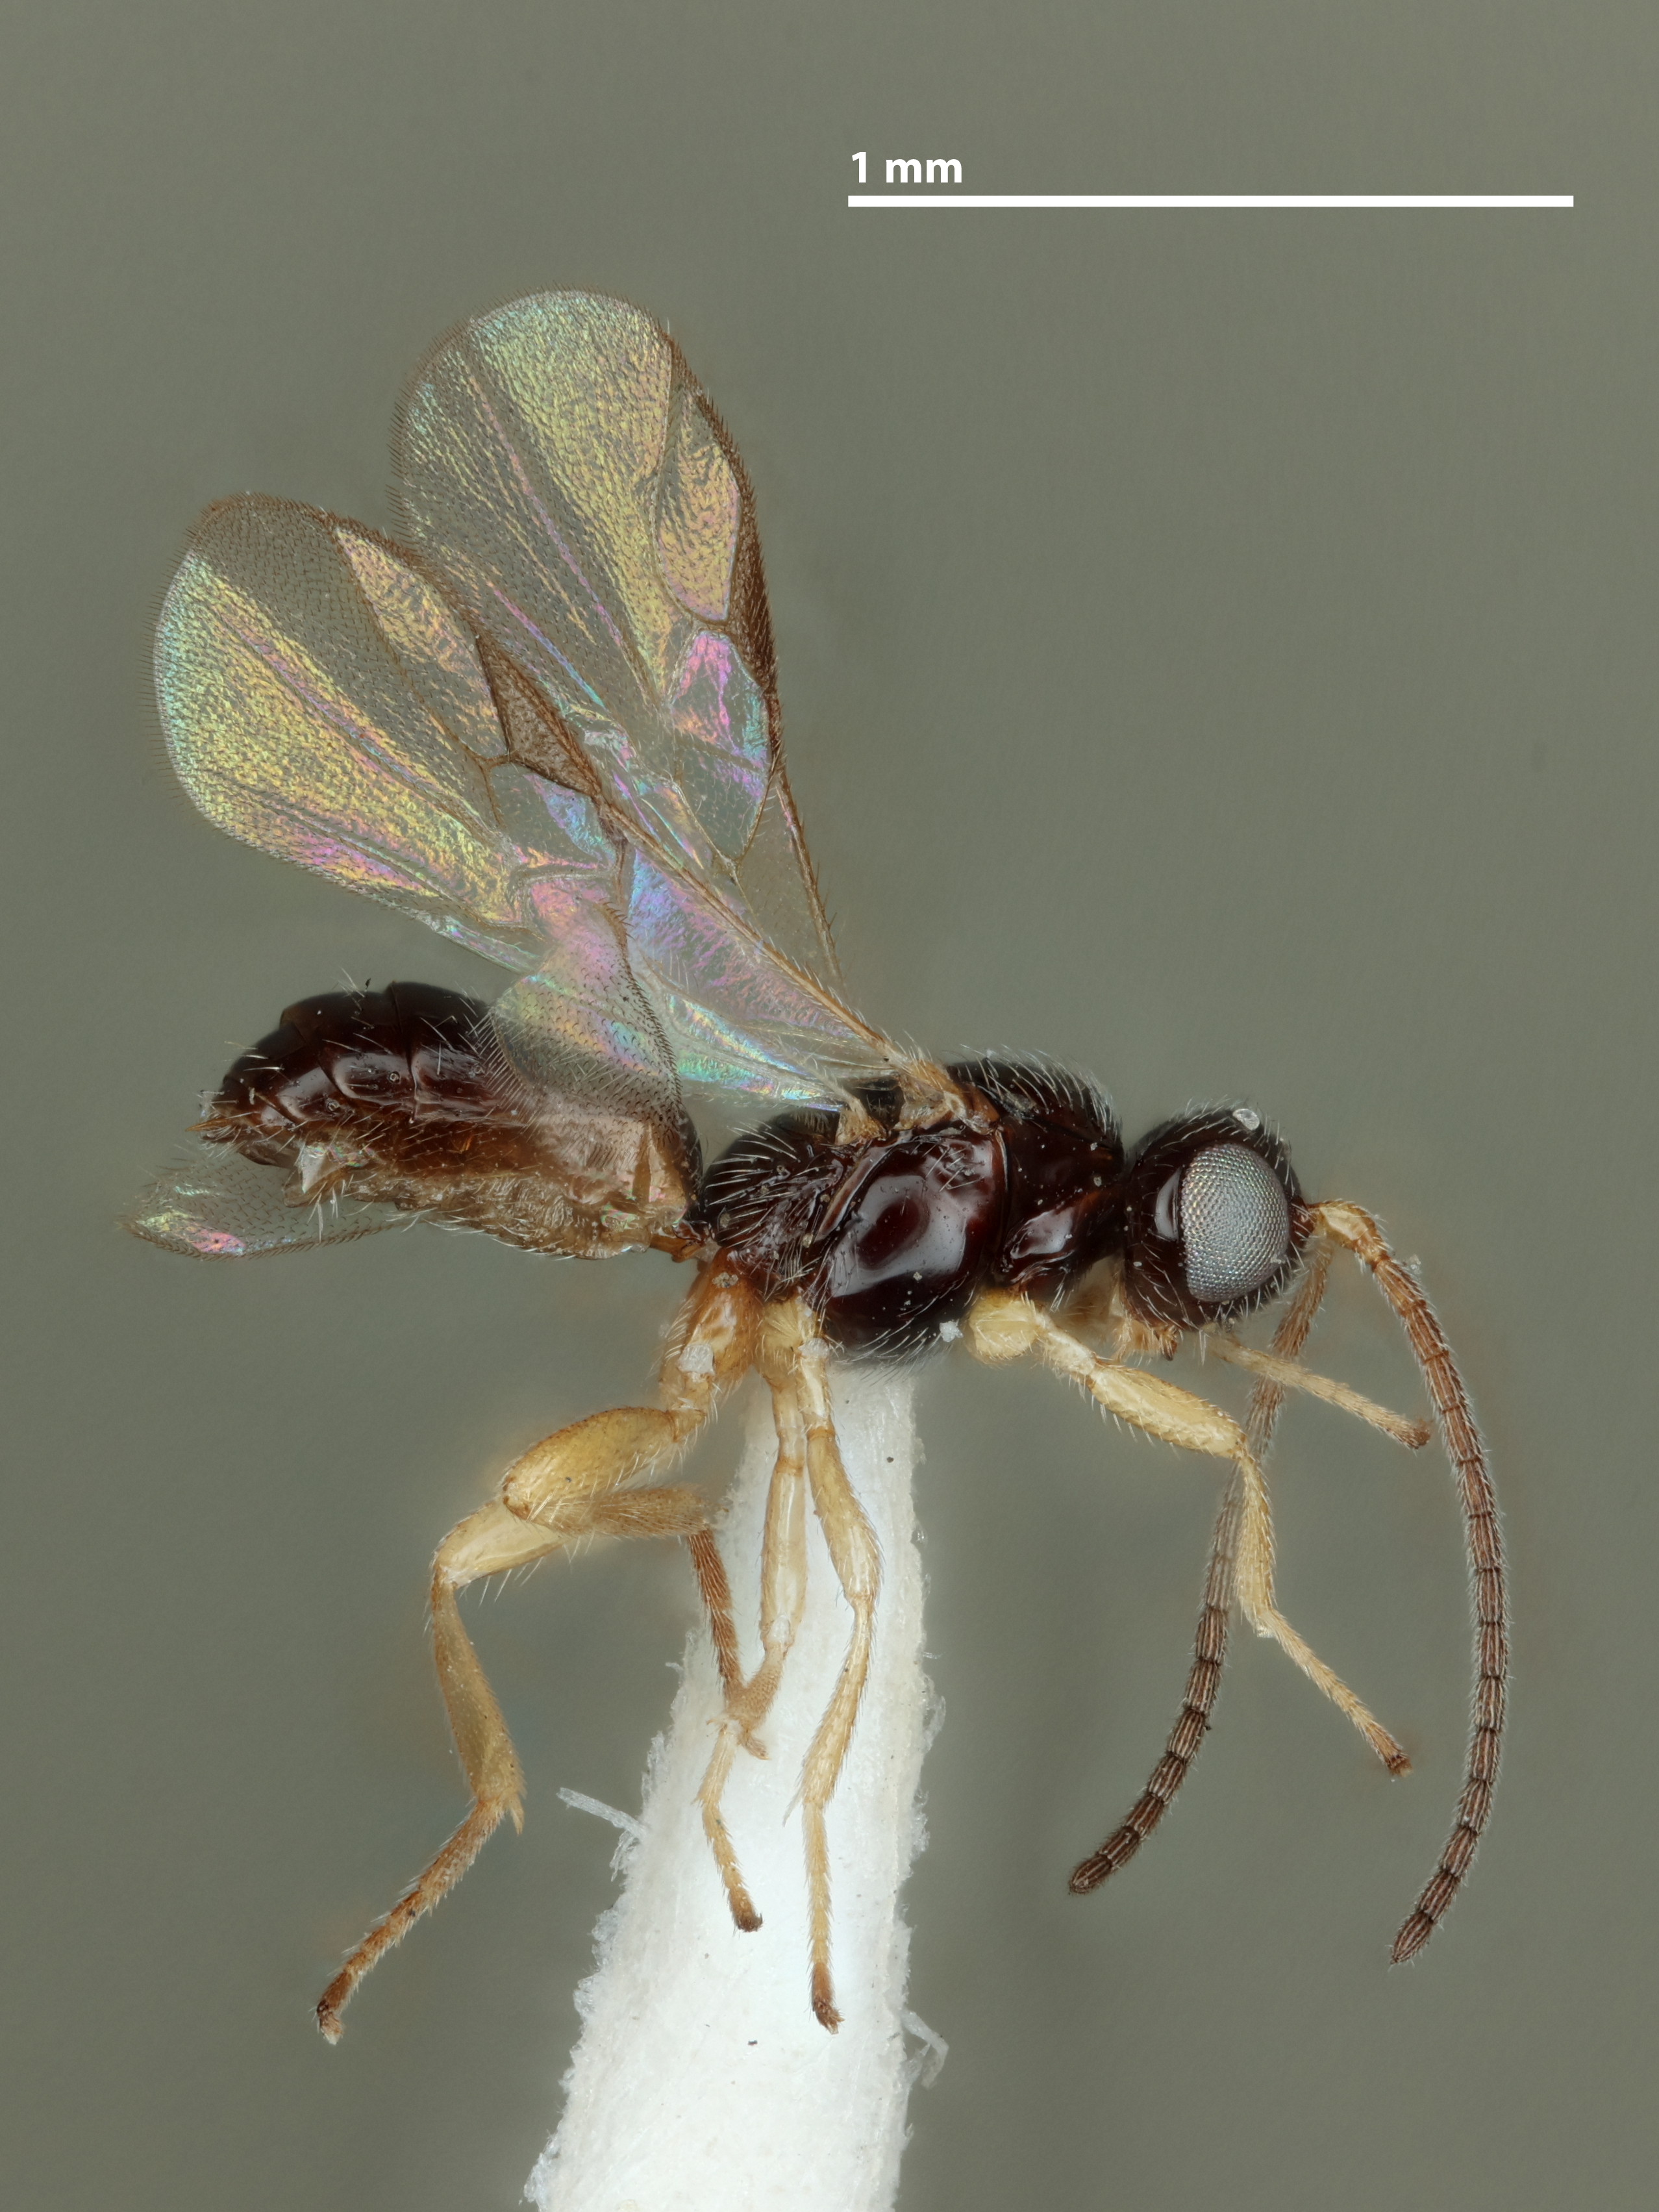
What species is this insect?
Pseudognaptodon curticauda
